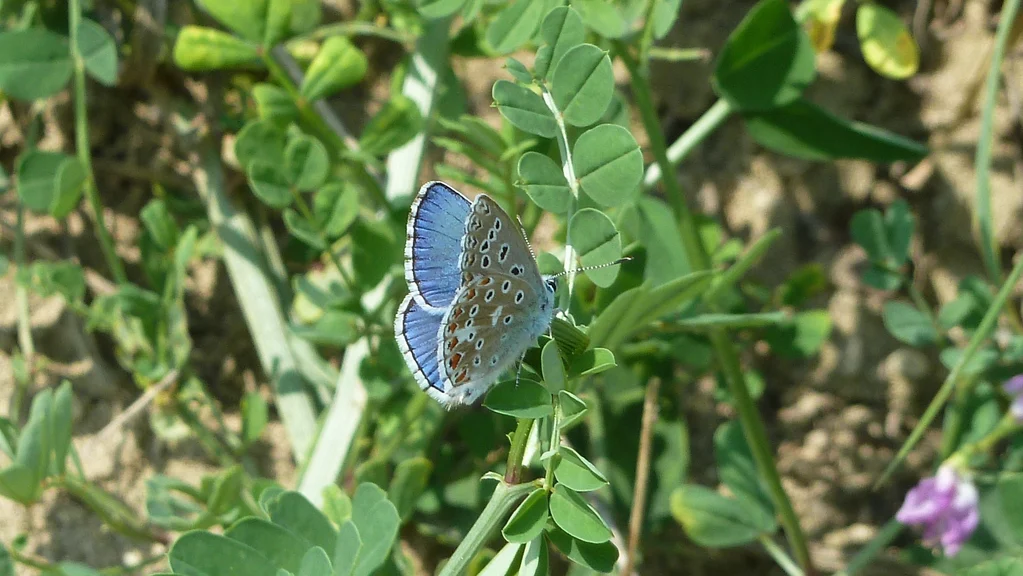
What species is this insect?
Lysandra bellargus
